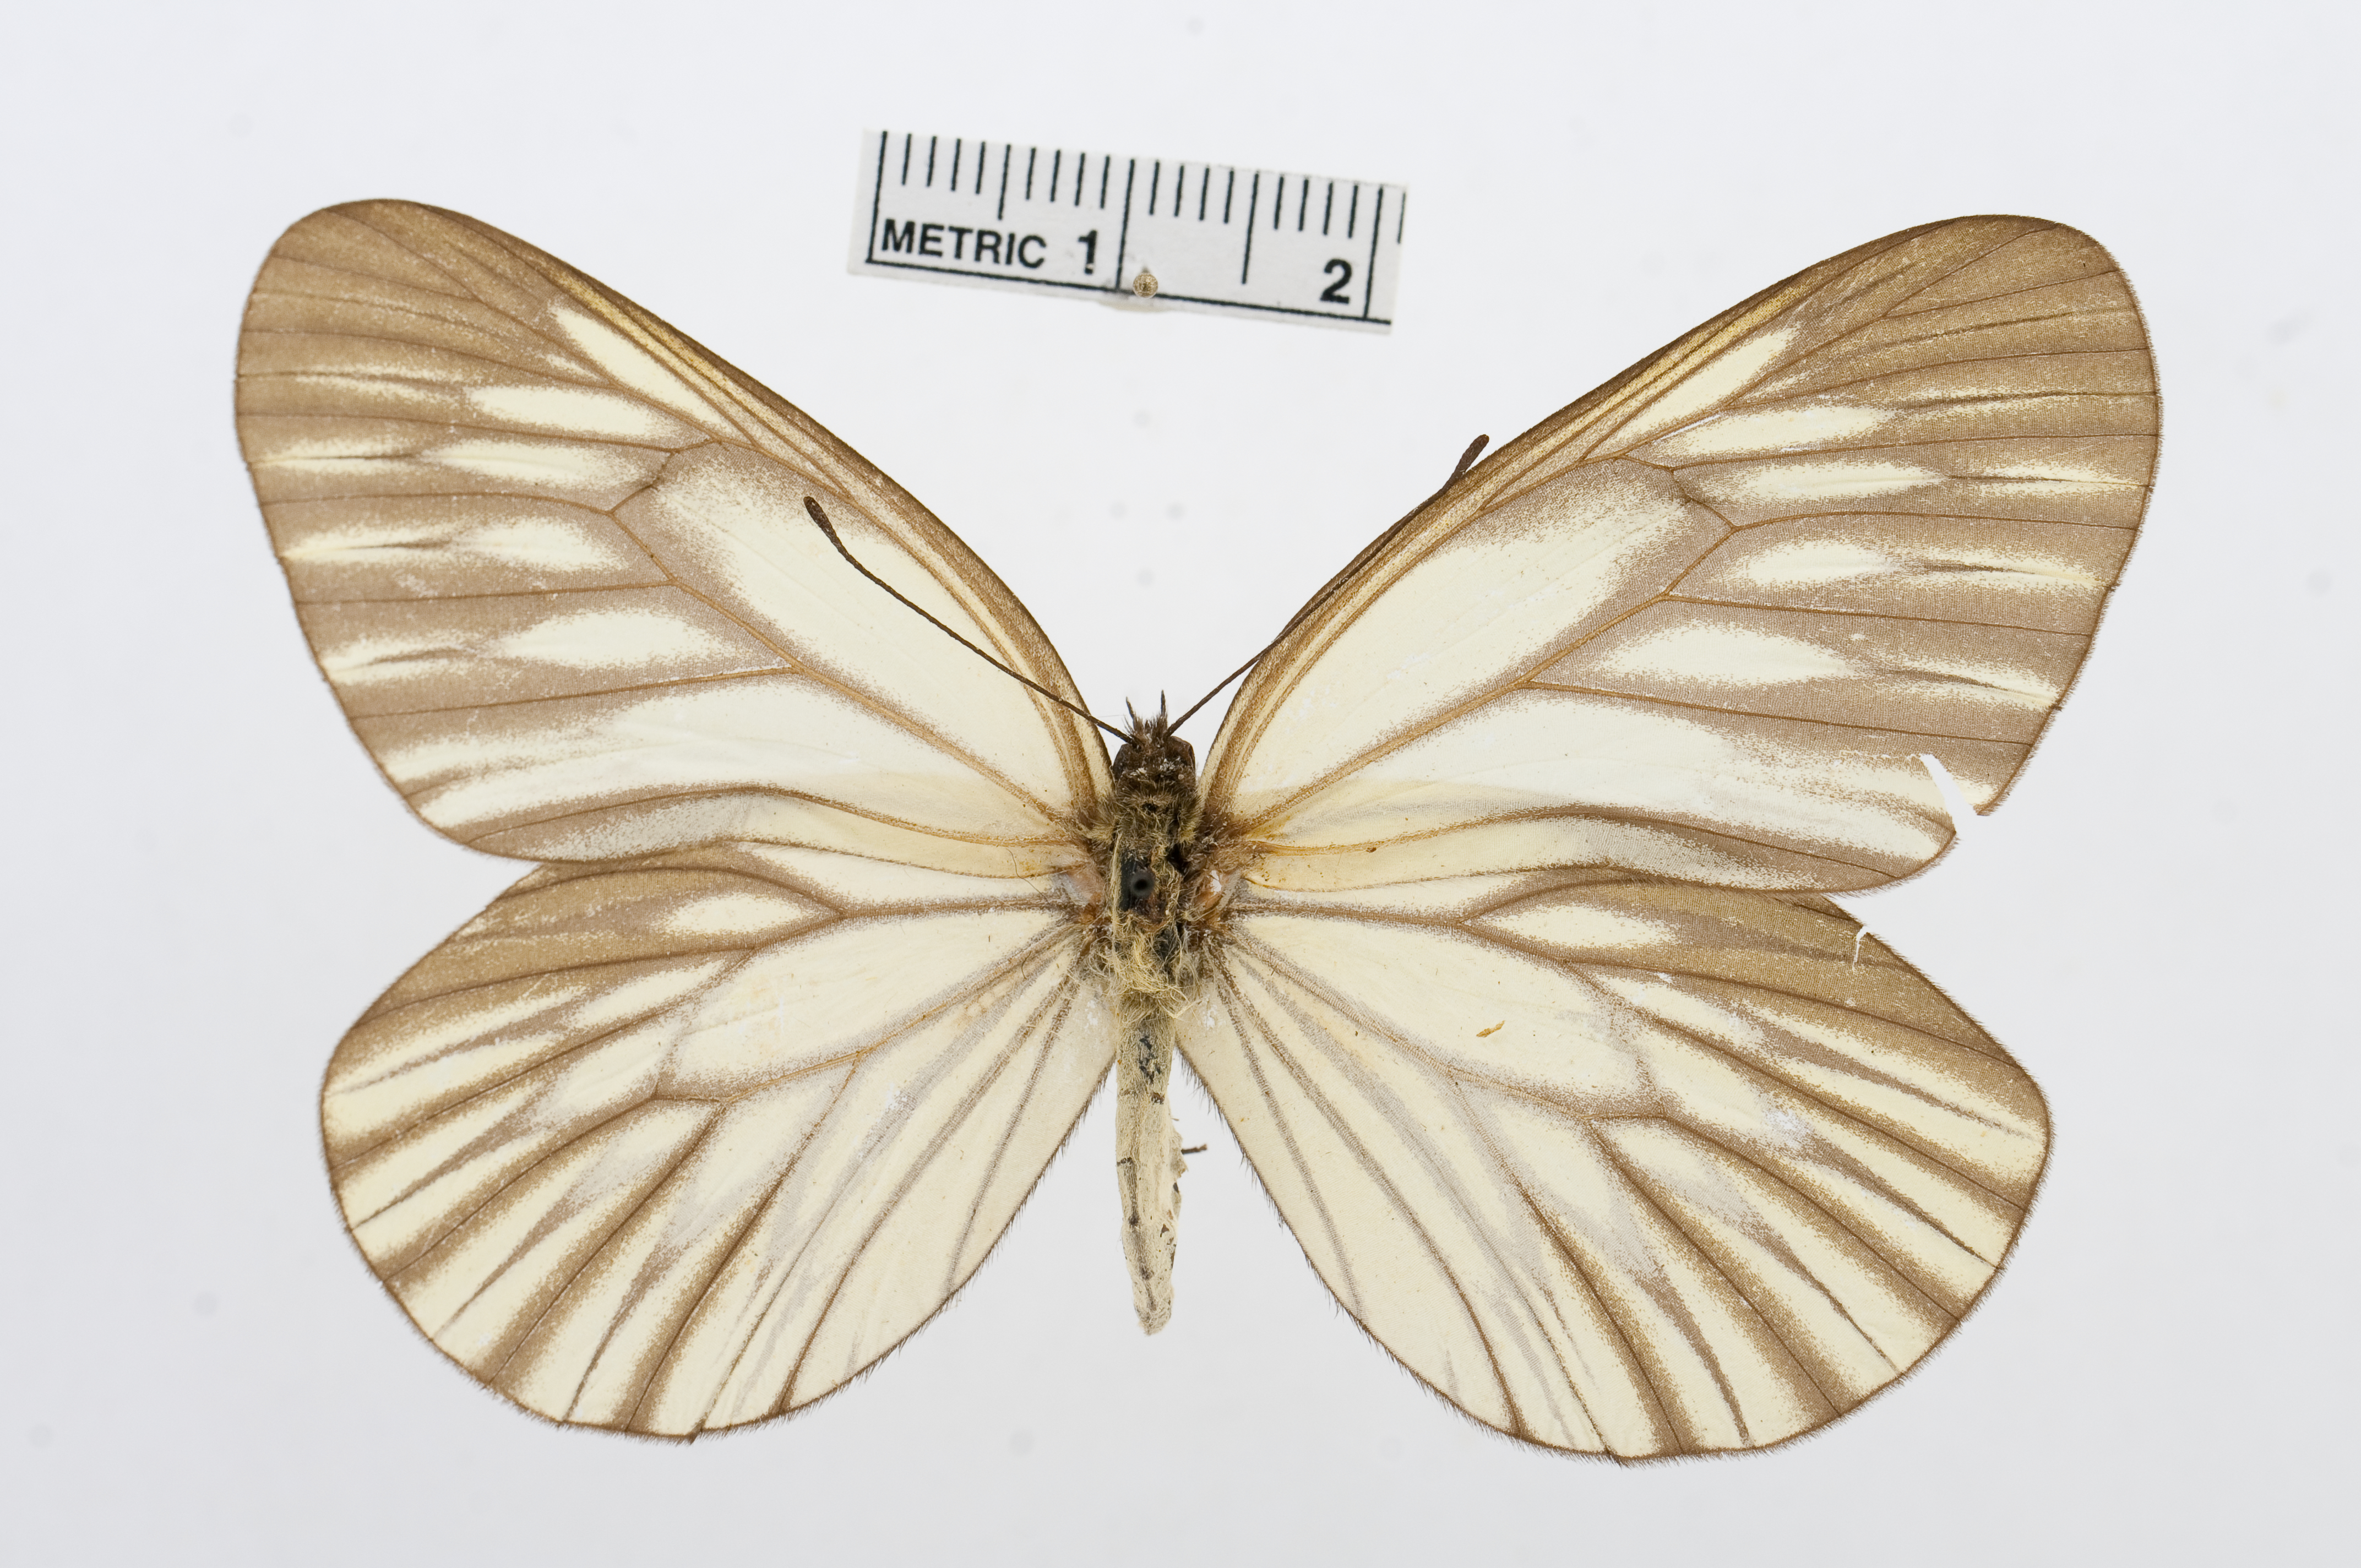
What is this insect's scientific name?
Aporia oberthuri
